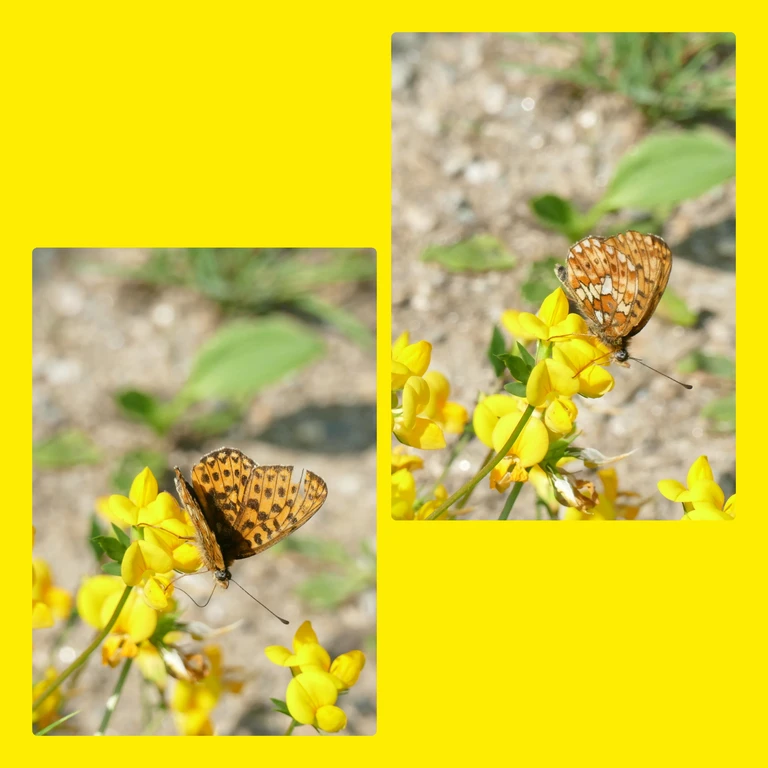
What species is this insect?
Boloria euphrosyne (also Clossiana euphrosyne)
